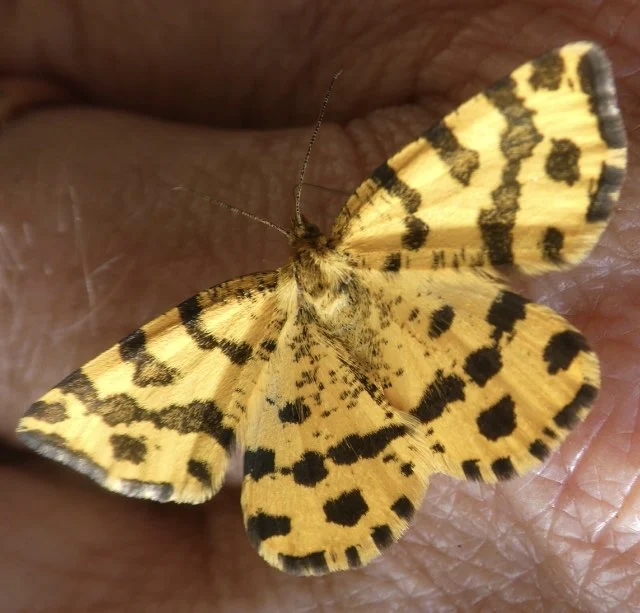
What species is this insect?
Pseudopanthera macularia
